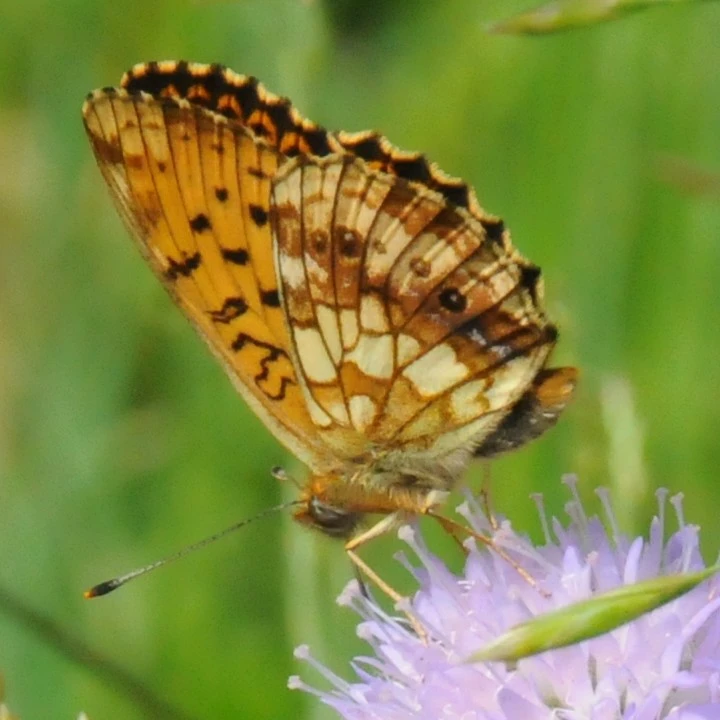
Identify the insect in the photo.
Brenthis ino
